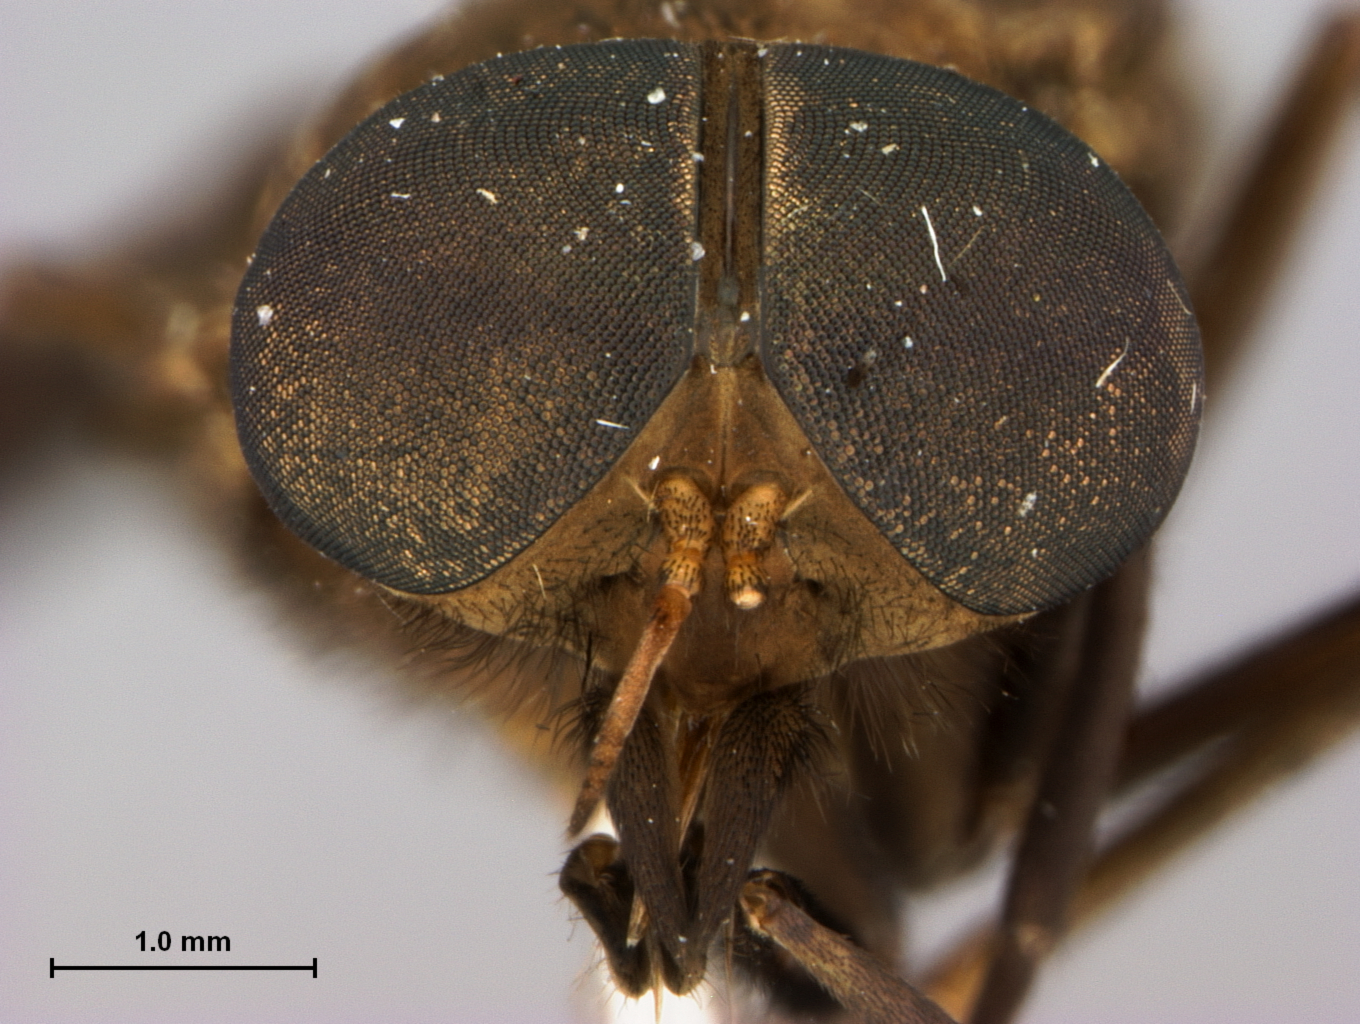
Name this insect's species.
Cydistomyia brunnea
